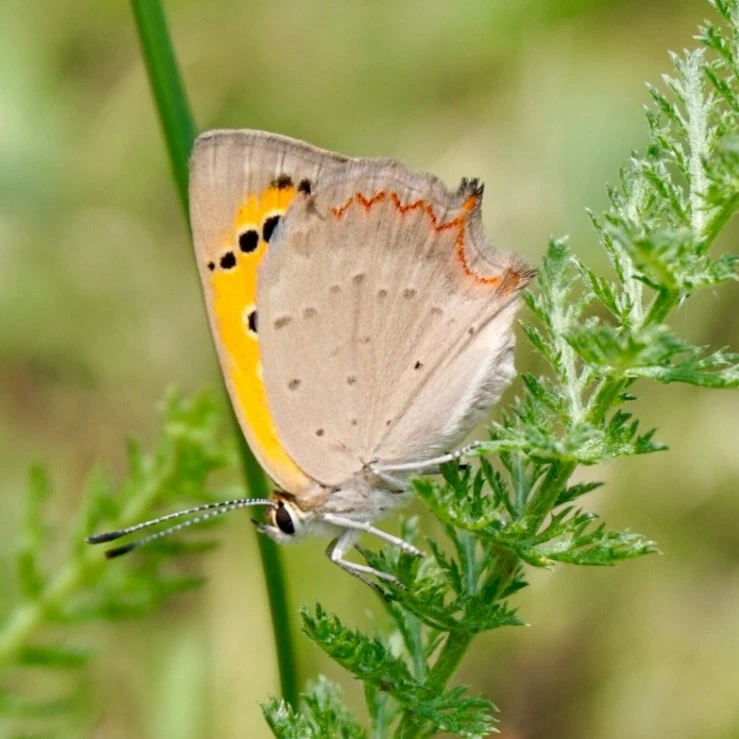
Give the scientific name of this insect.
Lycaena phlaeas
